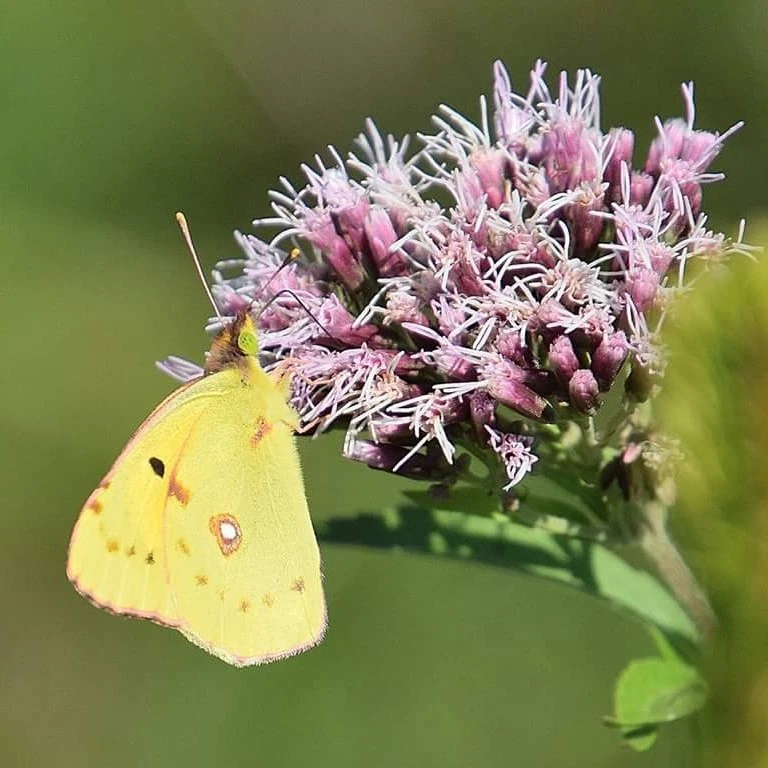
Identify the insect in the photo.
Colias croceus
